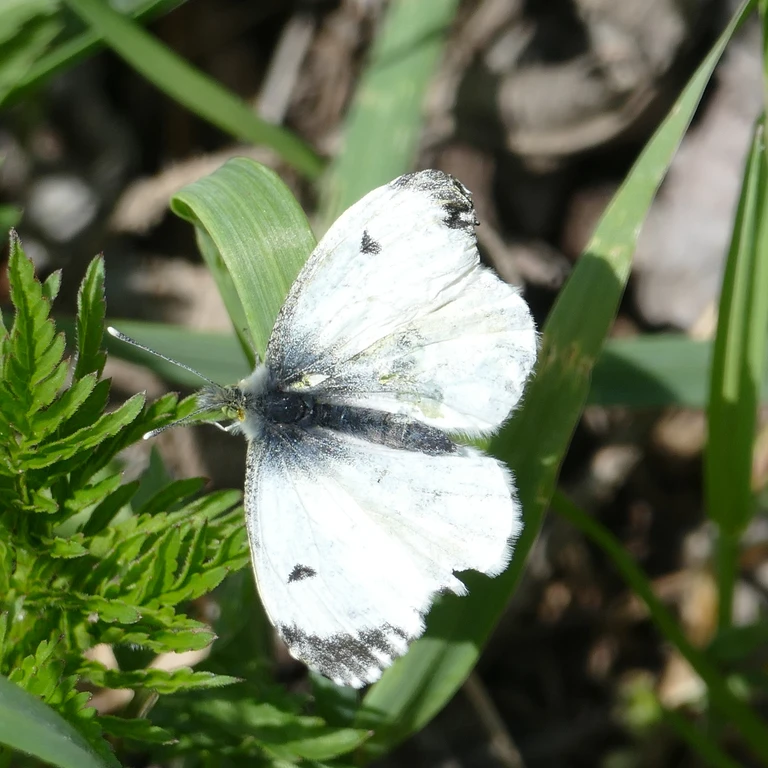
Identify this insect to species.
Anthocharis cardamines
